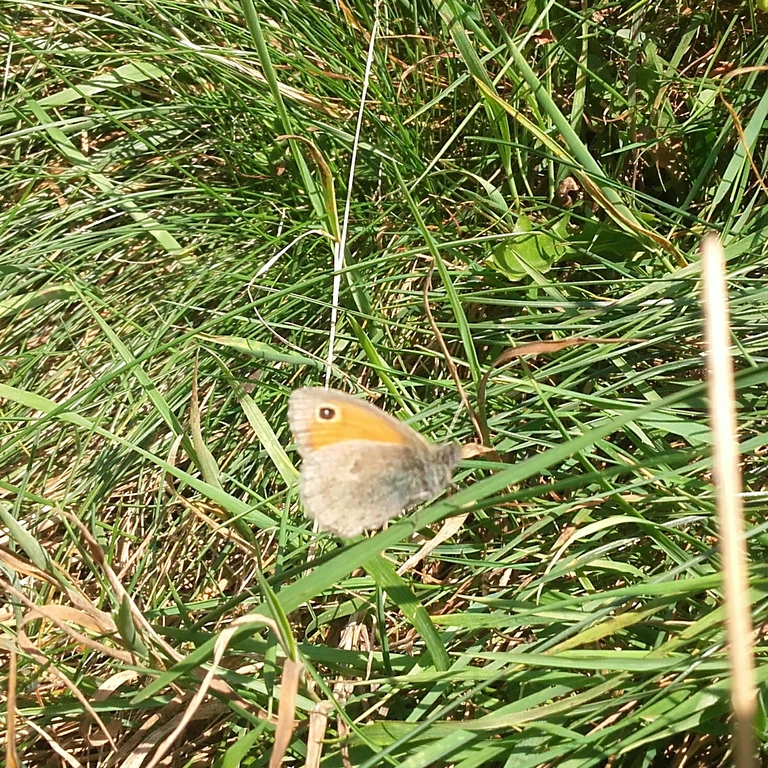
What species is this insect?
Coenonympha pamphilus
